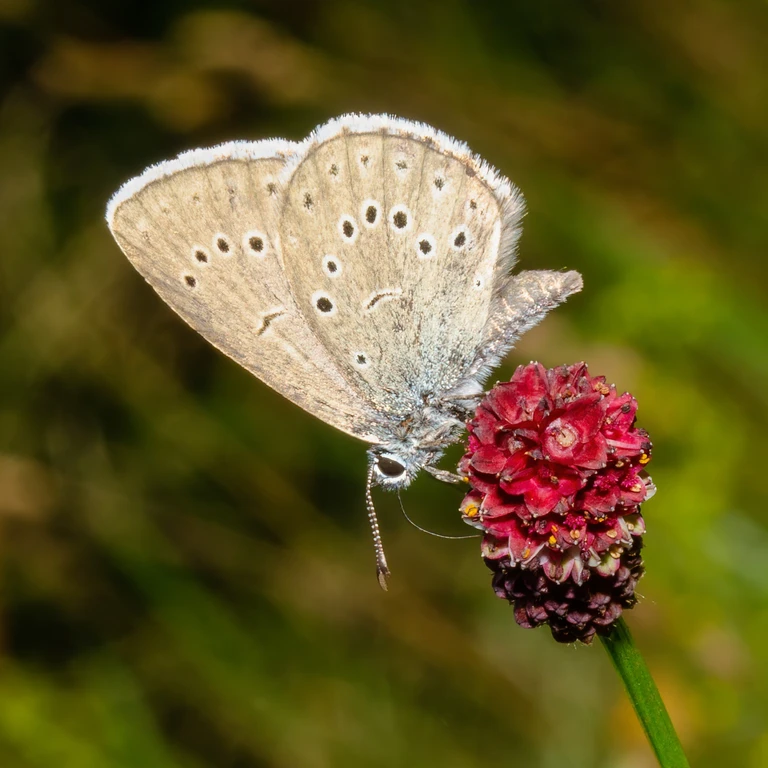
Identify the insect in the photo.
Phengaris teleius
